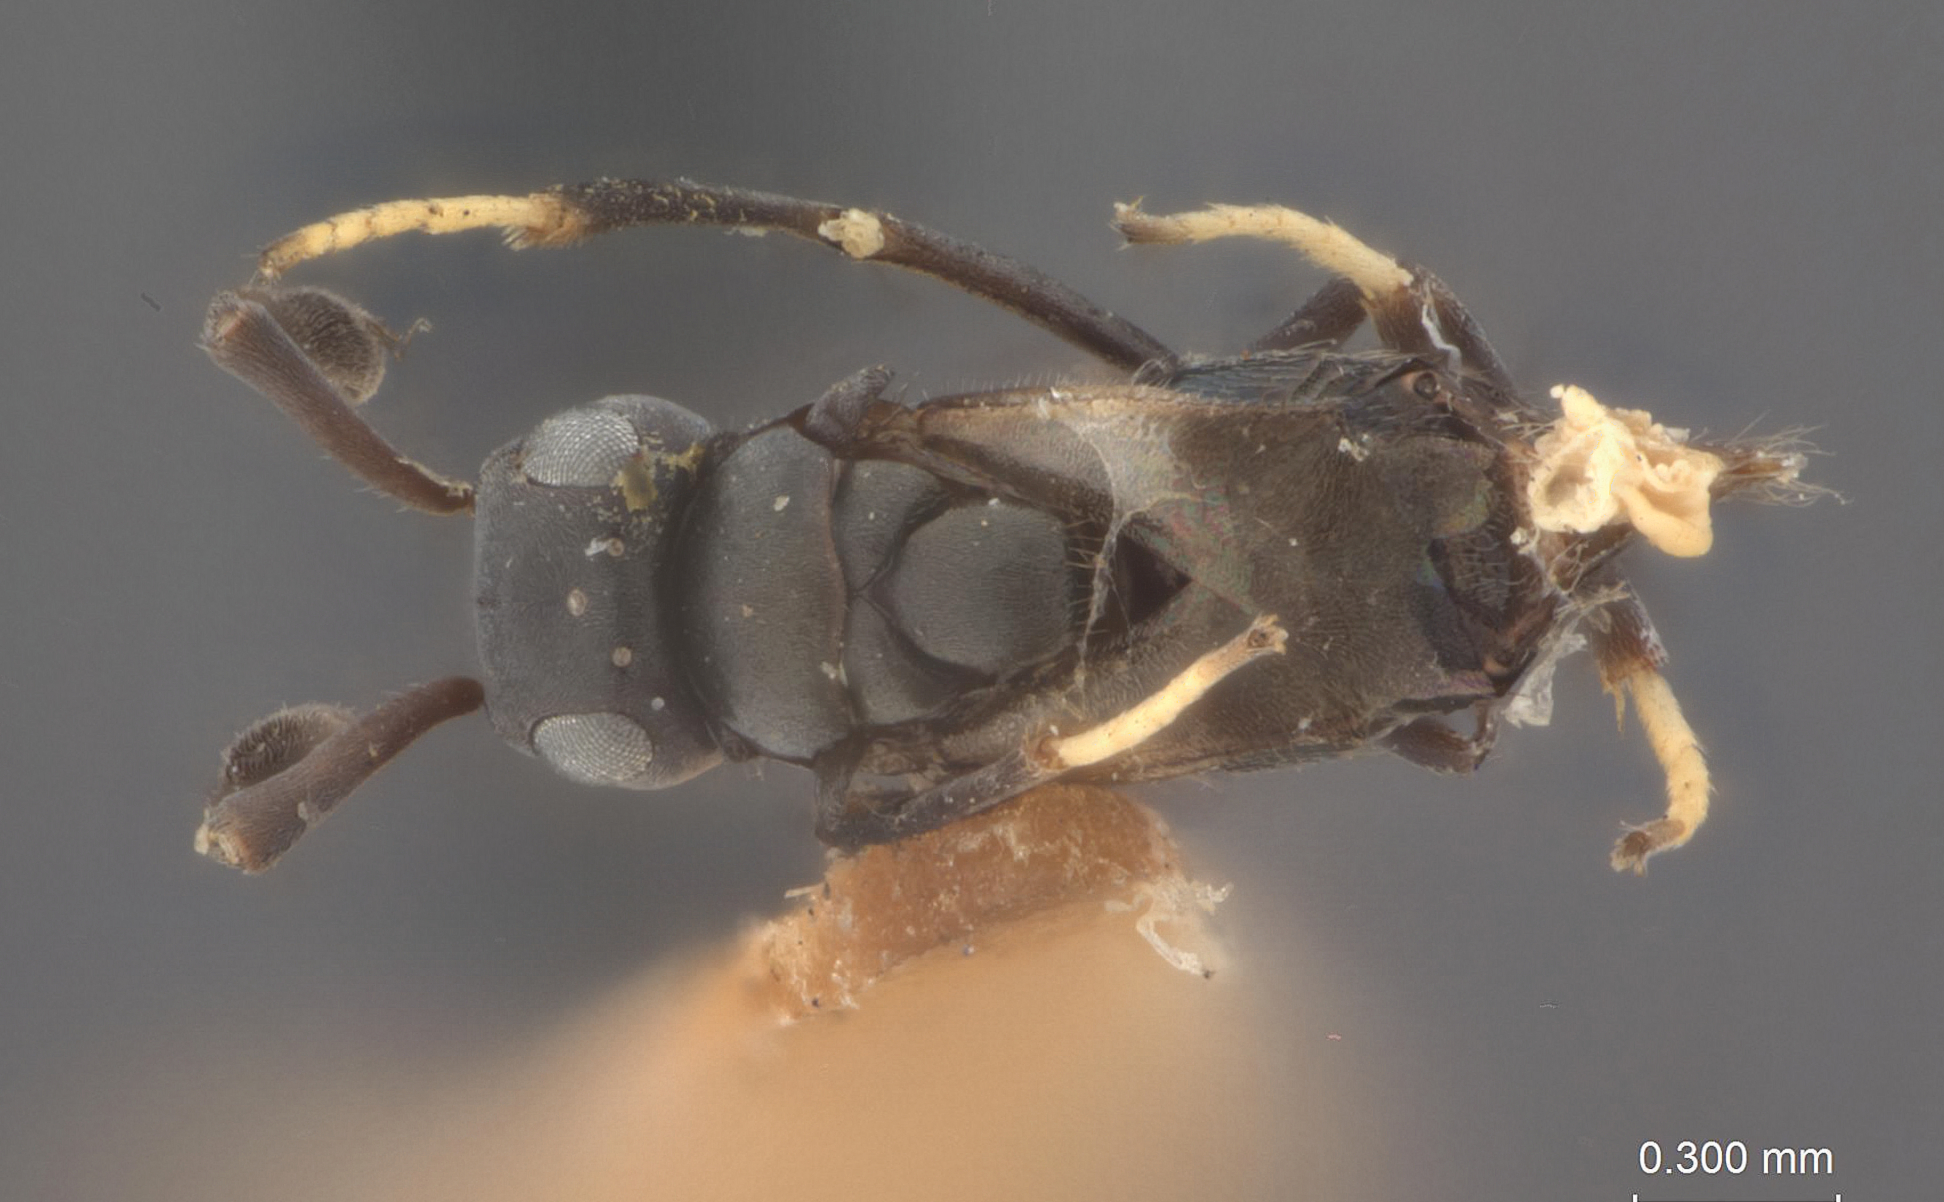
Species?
Myrmencyrtus australis
